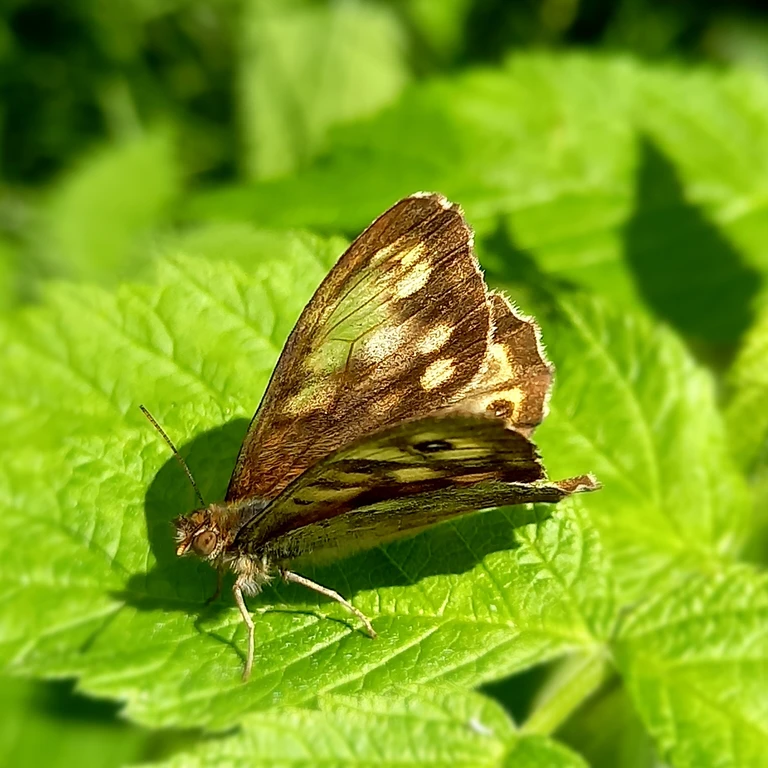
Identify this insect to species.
Pararge aegeria
